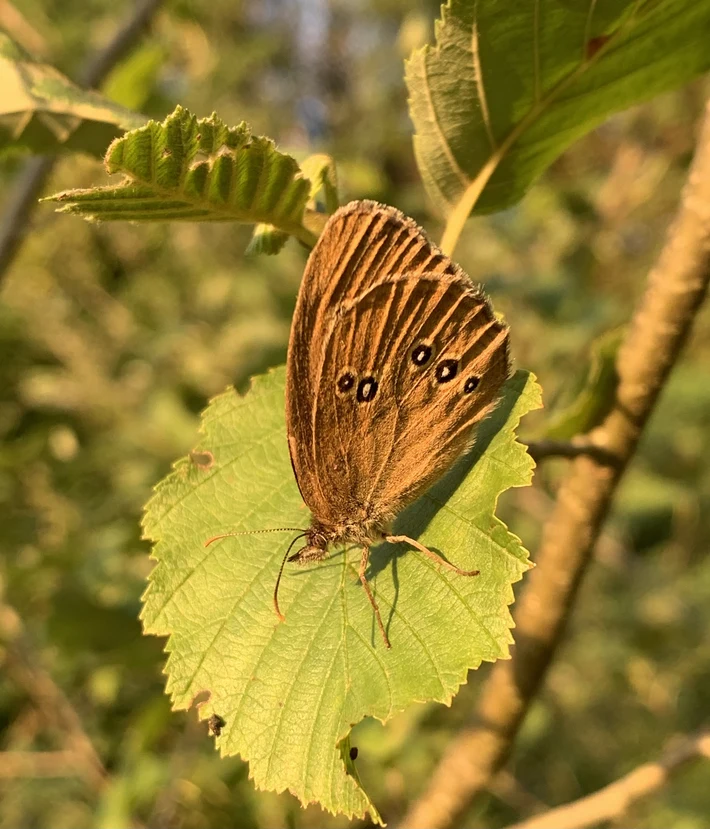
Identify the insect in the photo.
Aphantopus hyperantus
